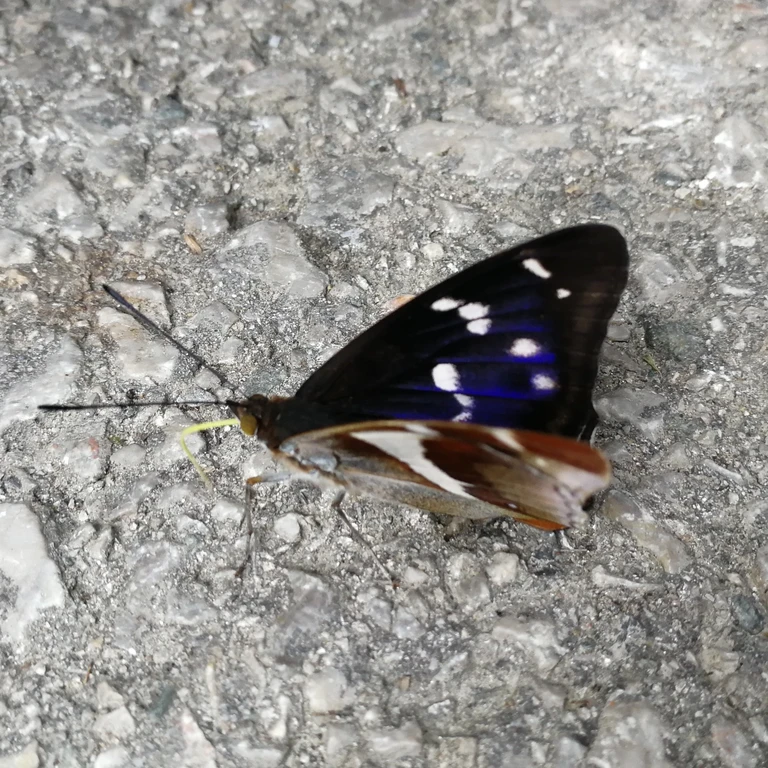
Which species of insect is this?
Apatura iris
